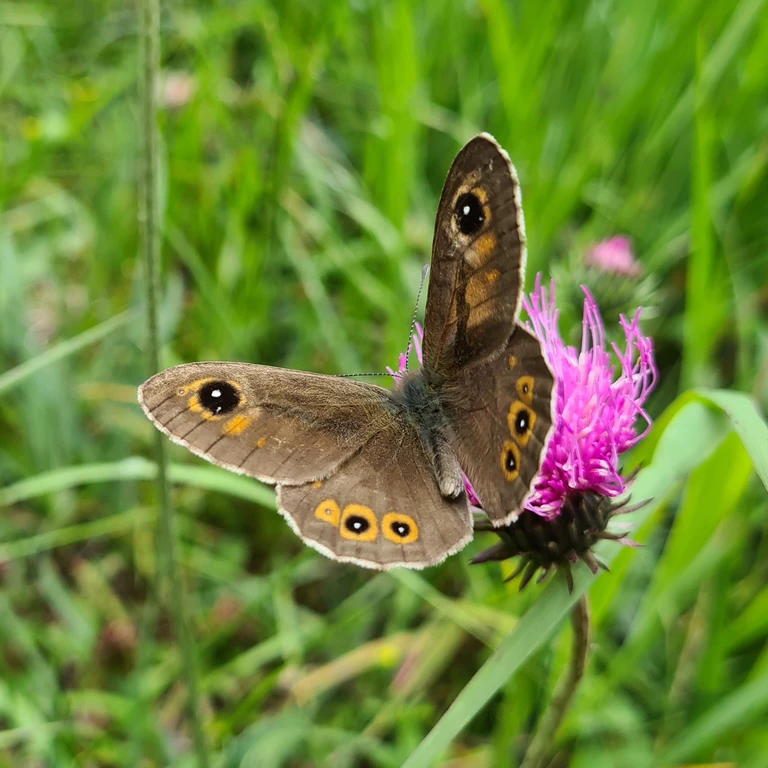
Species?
Lasiommata maera (also Pararge maera)
